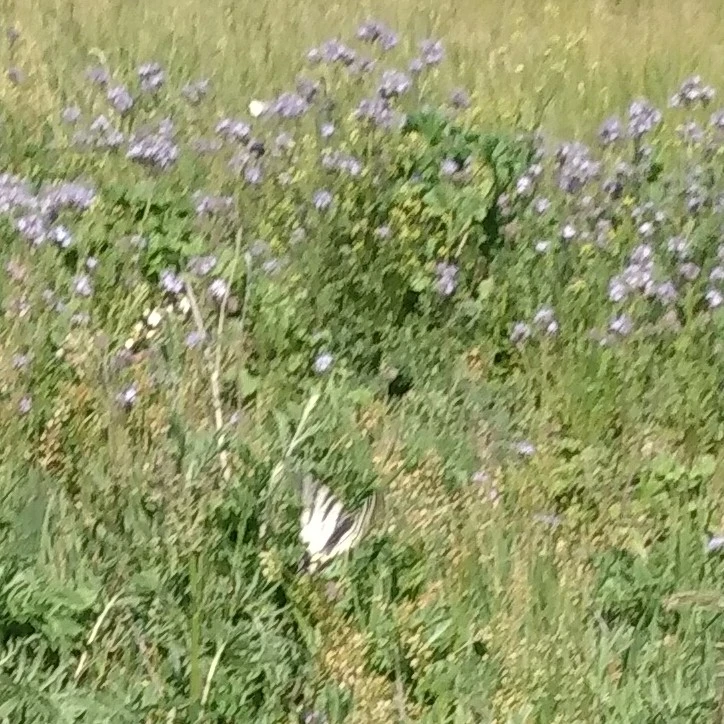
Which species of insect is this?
Iphiclides podalirius
